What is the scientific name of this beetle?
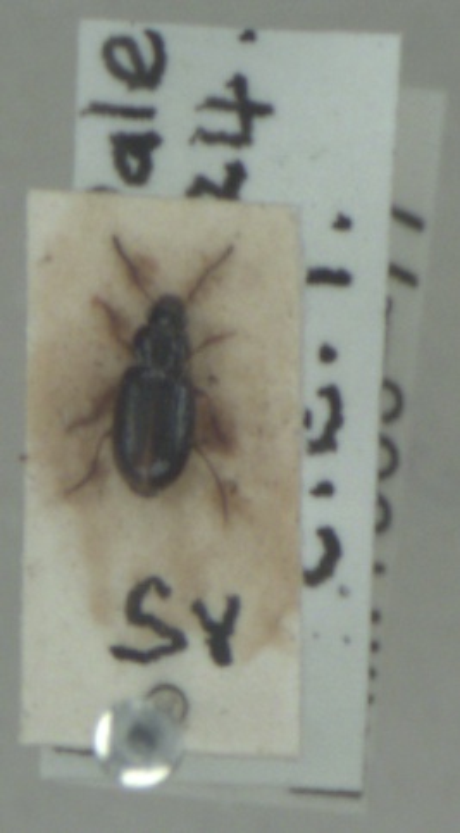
Bradycellus ruficollis
